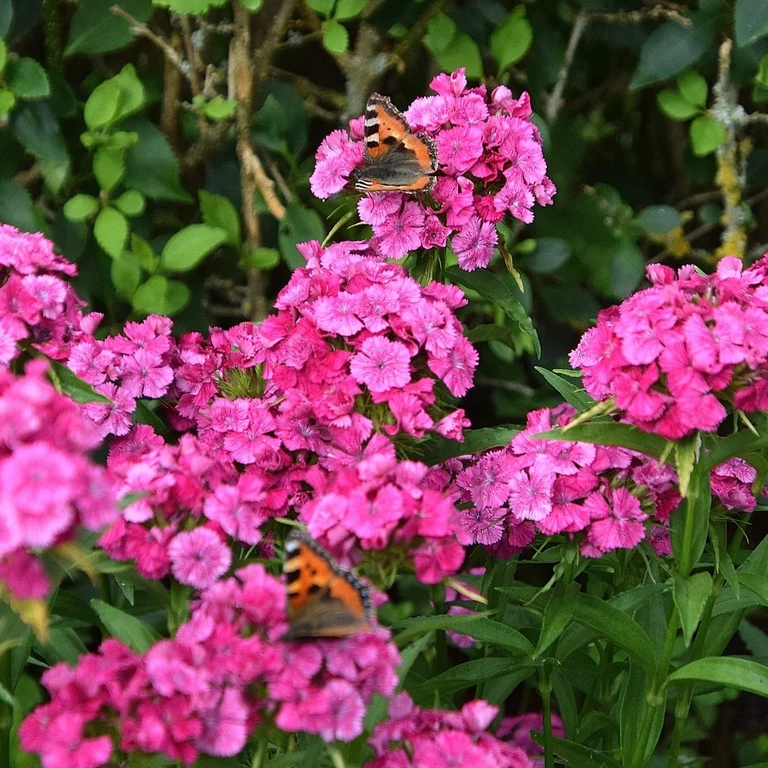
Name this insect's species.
Aglais urticae
